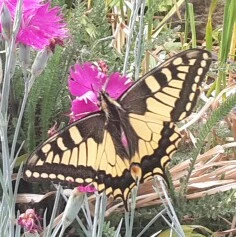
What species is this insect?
Papilio machaon
